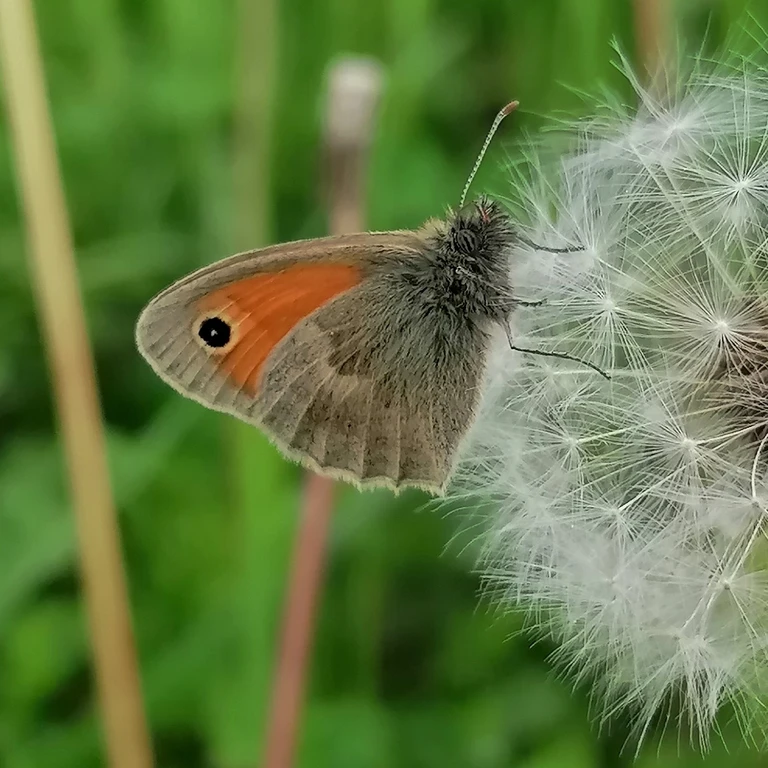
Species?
Coenonympha pamphilus
